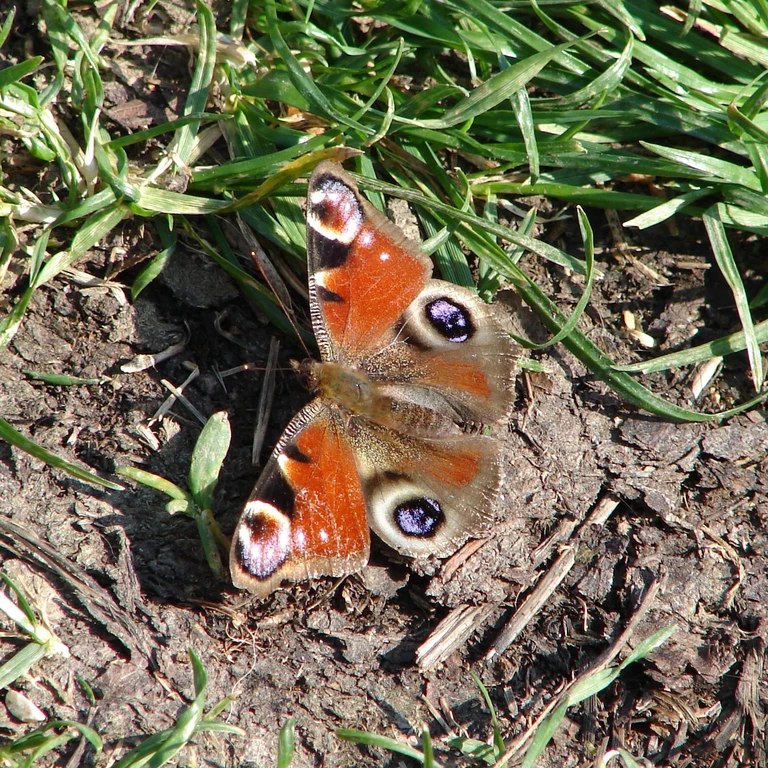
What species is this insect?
Aglais io
